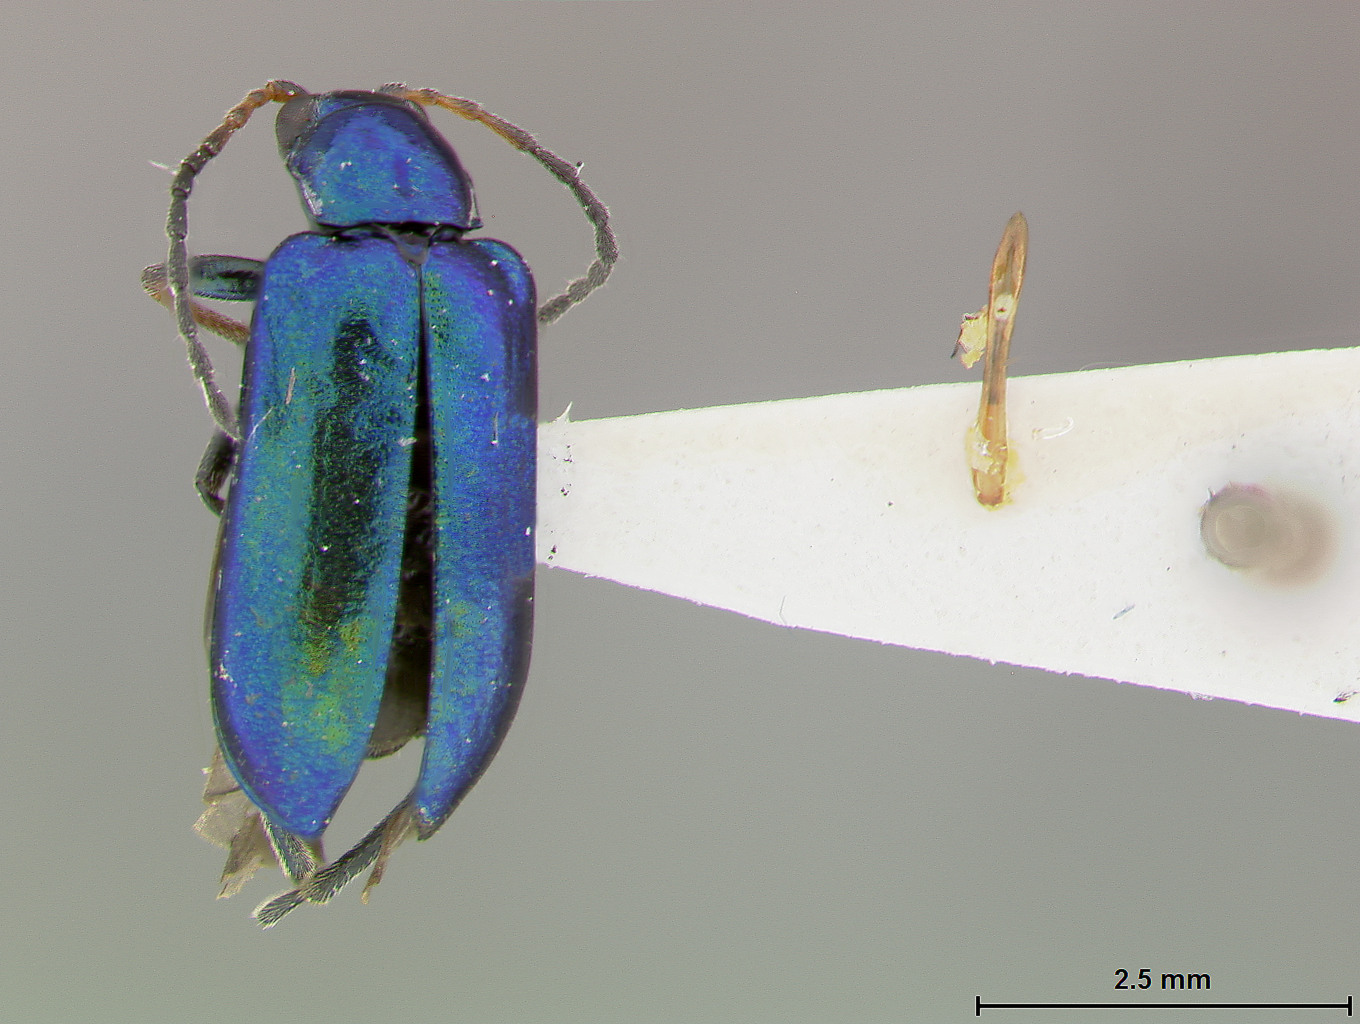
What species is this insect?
Pseudoluperus wilcoxi
